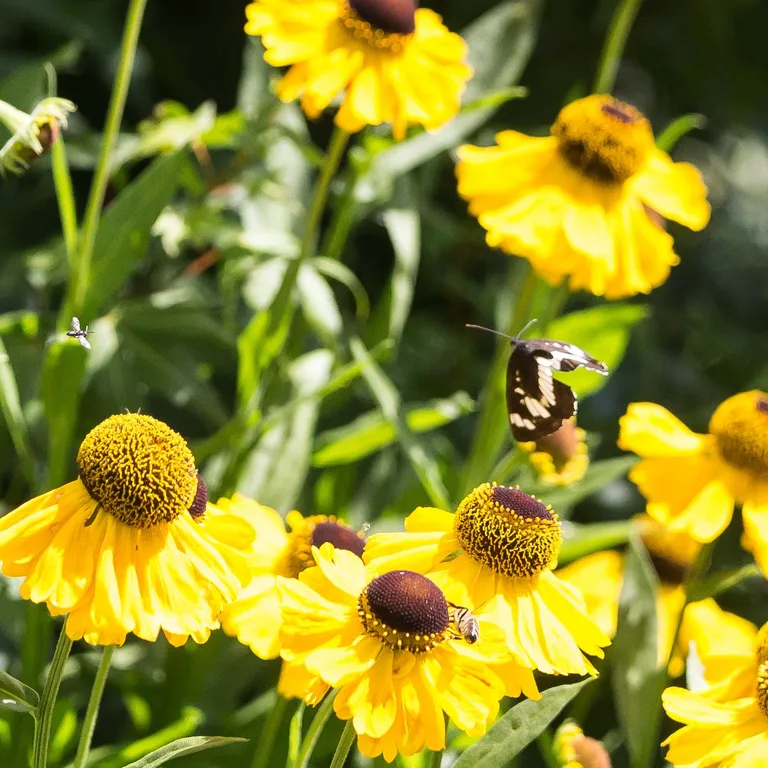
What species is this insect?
Neptis rivularis
